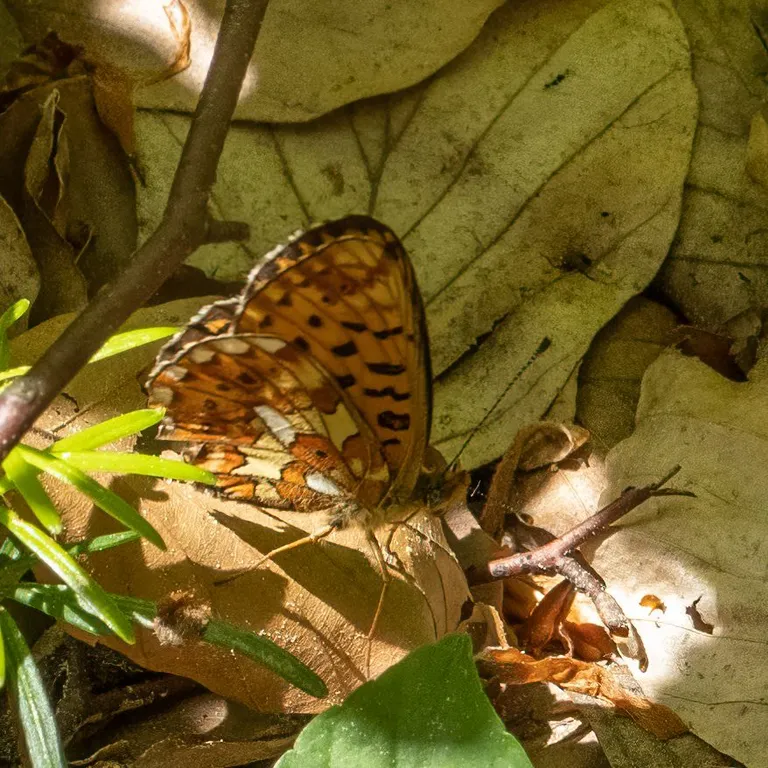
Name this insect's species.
Boloria euphrosyne (also Clossiana euphrosyne)
